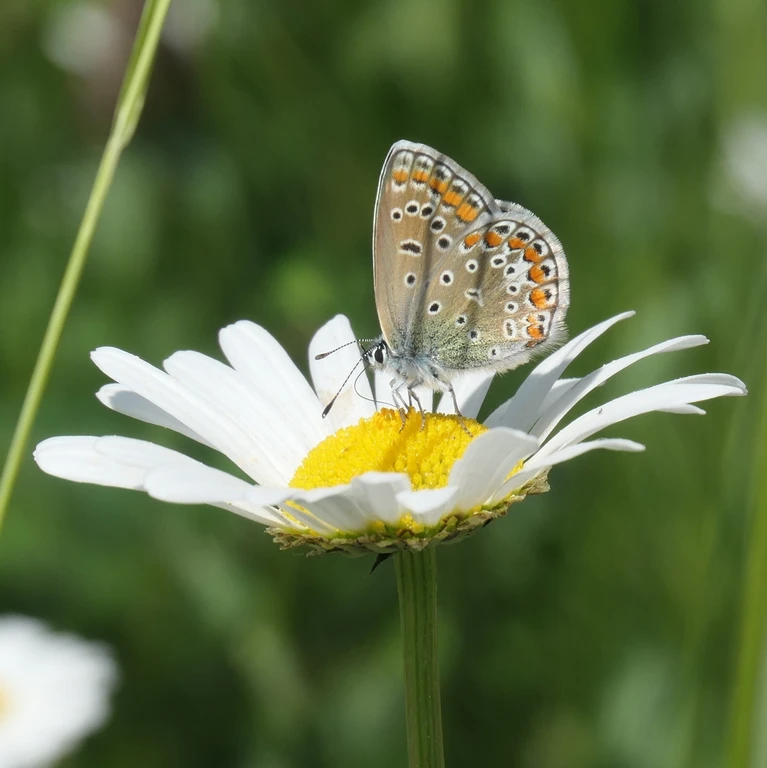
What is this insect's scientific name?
Polyommatus icarus
